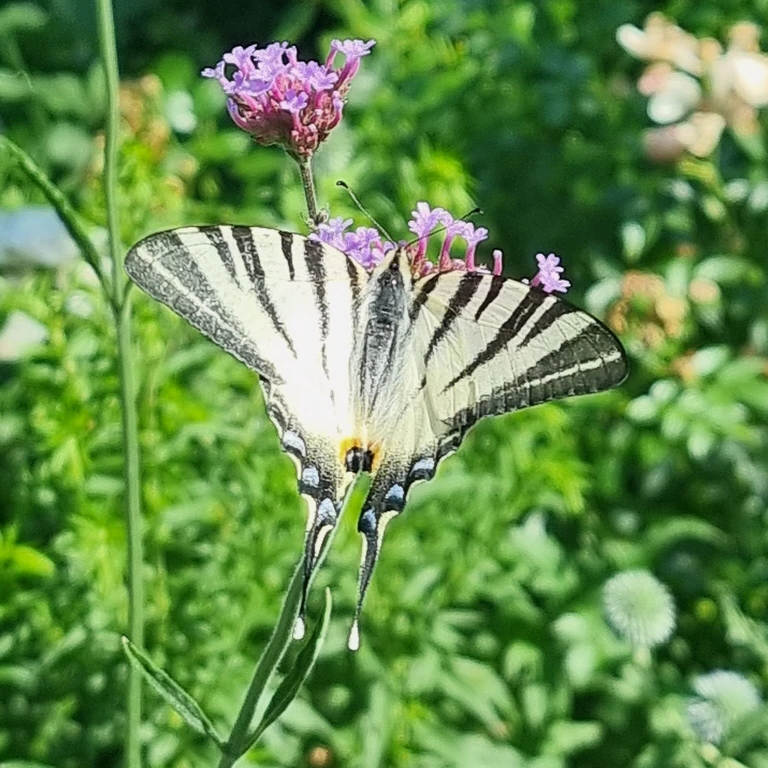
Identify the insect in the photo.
Iphiclides podalirius
